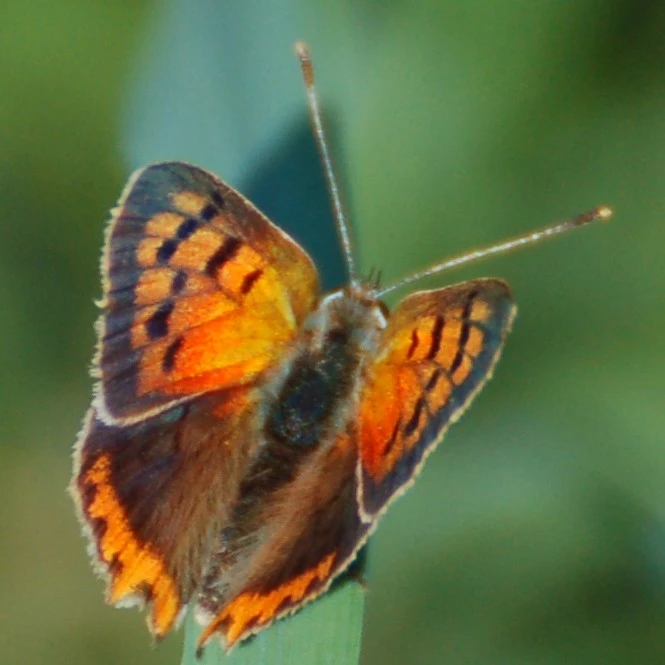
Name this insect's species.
Lycaena phlaeas
